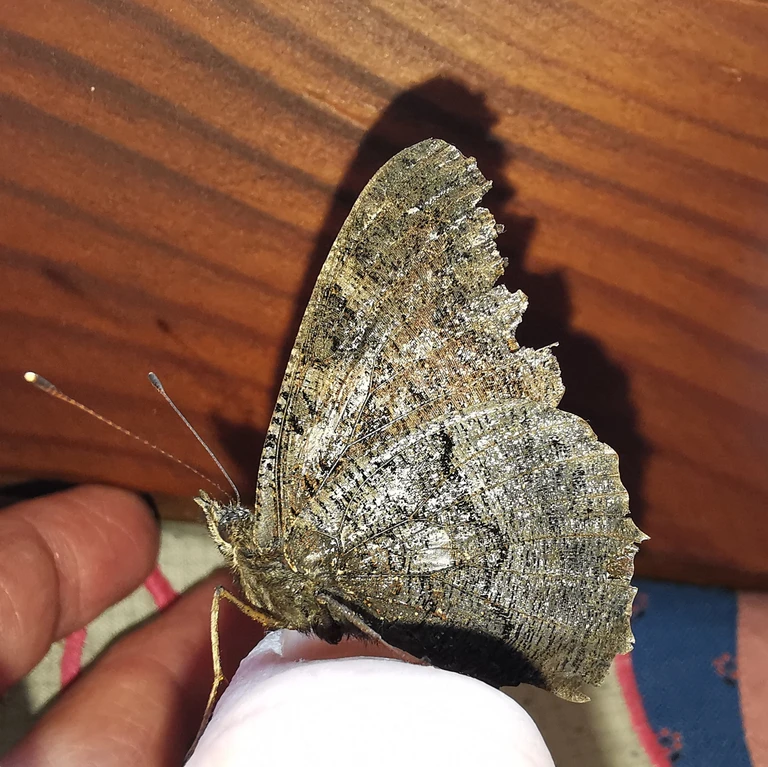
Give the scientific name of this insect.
Aglais io
